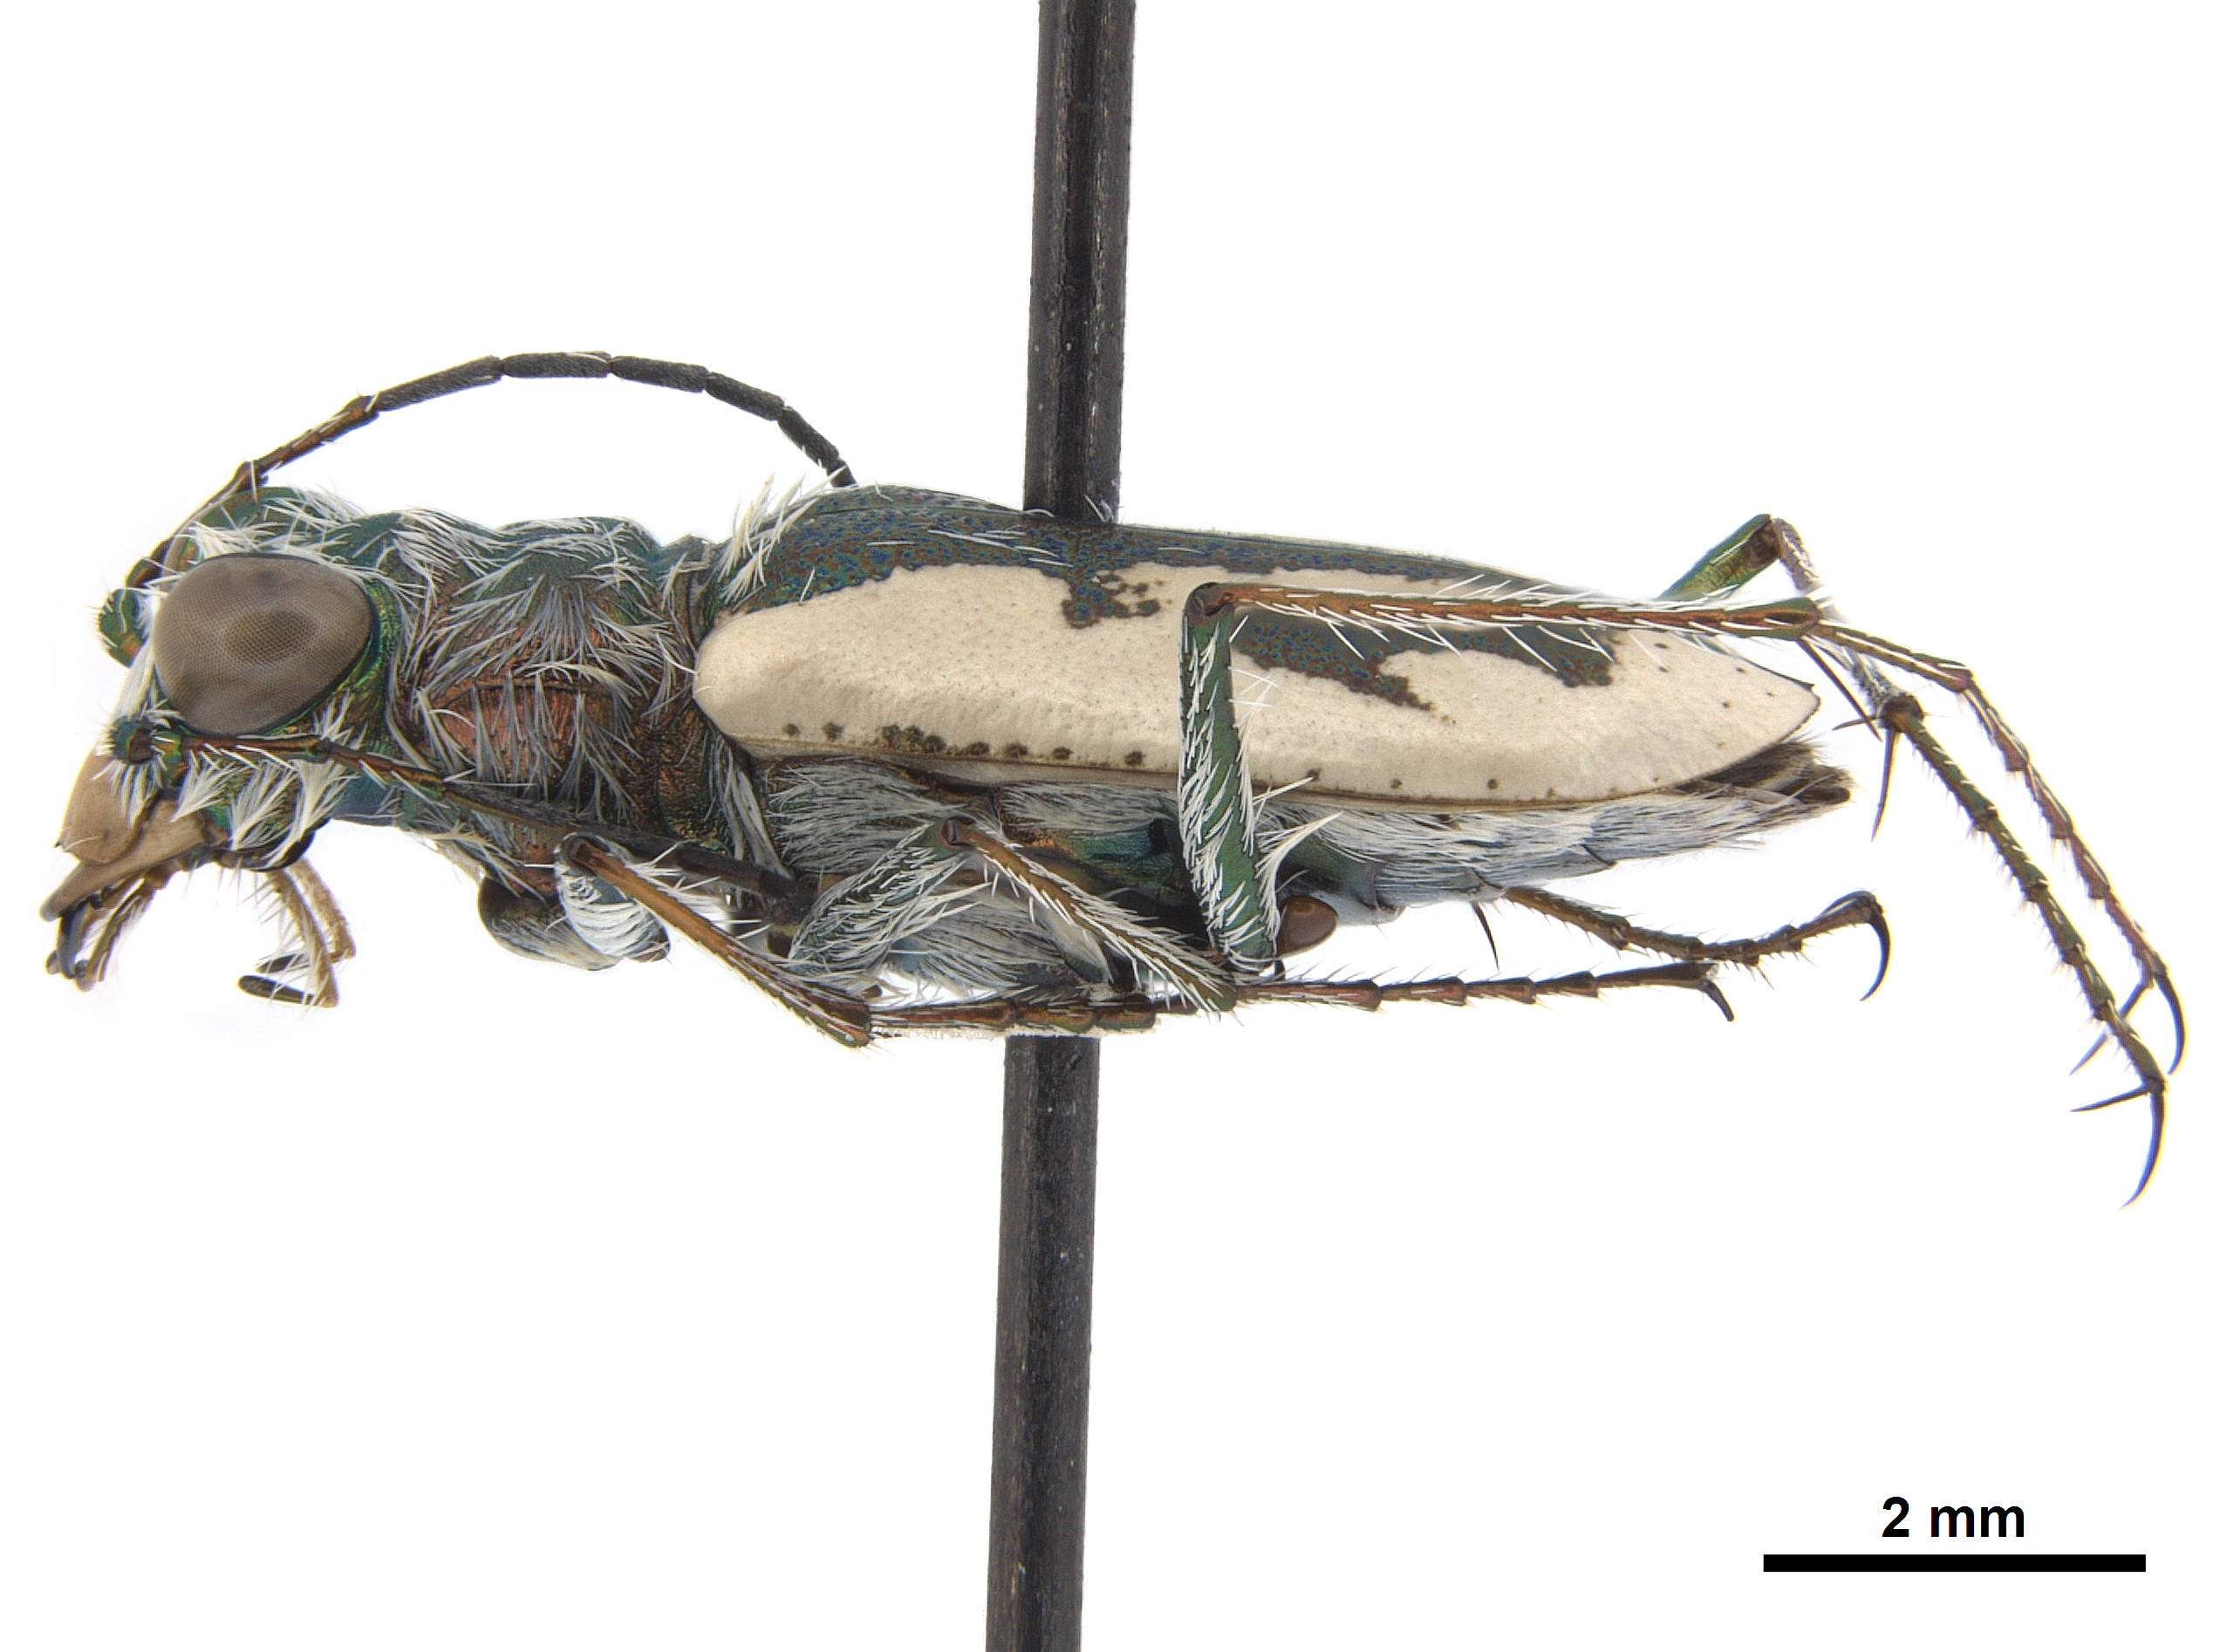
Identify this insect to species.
Neocicindela brevilunata
